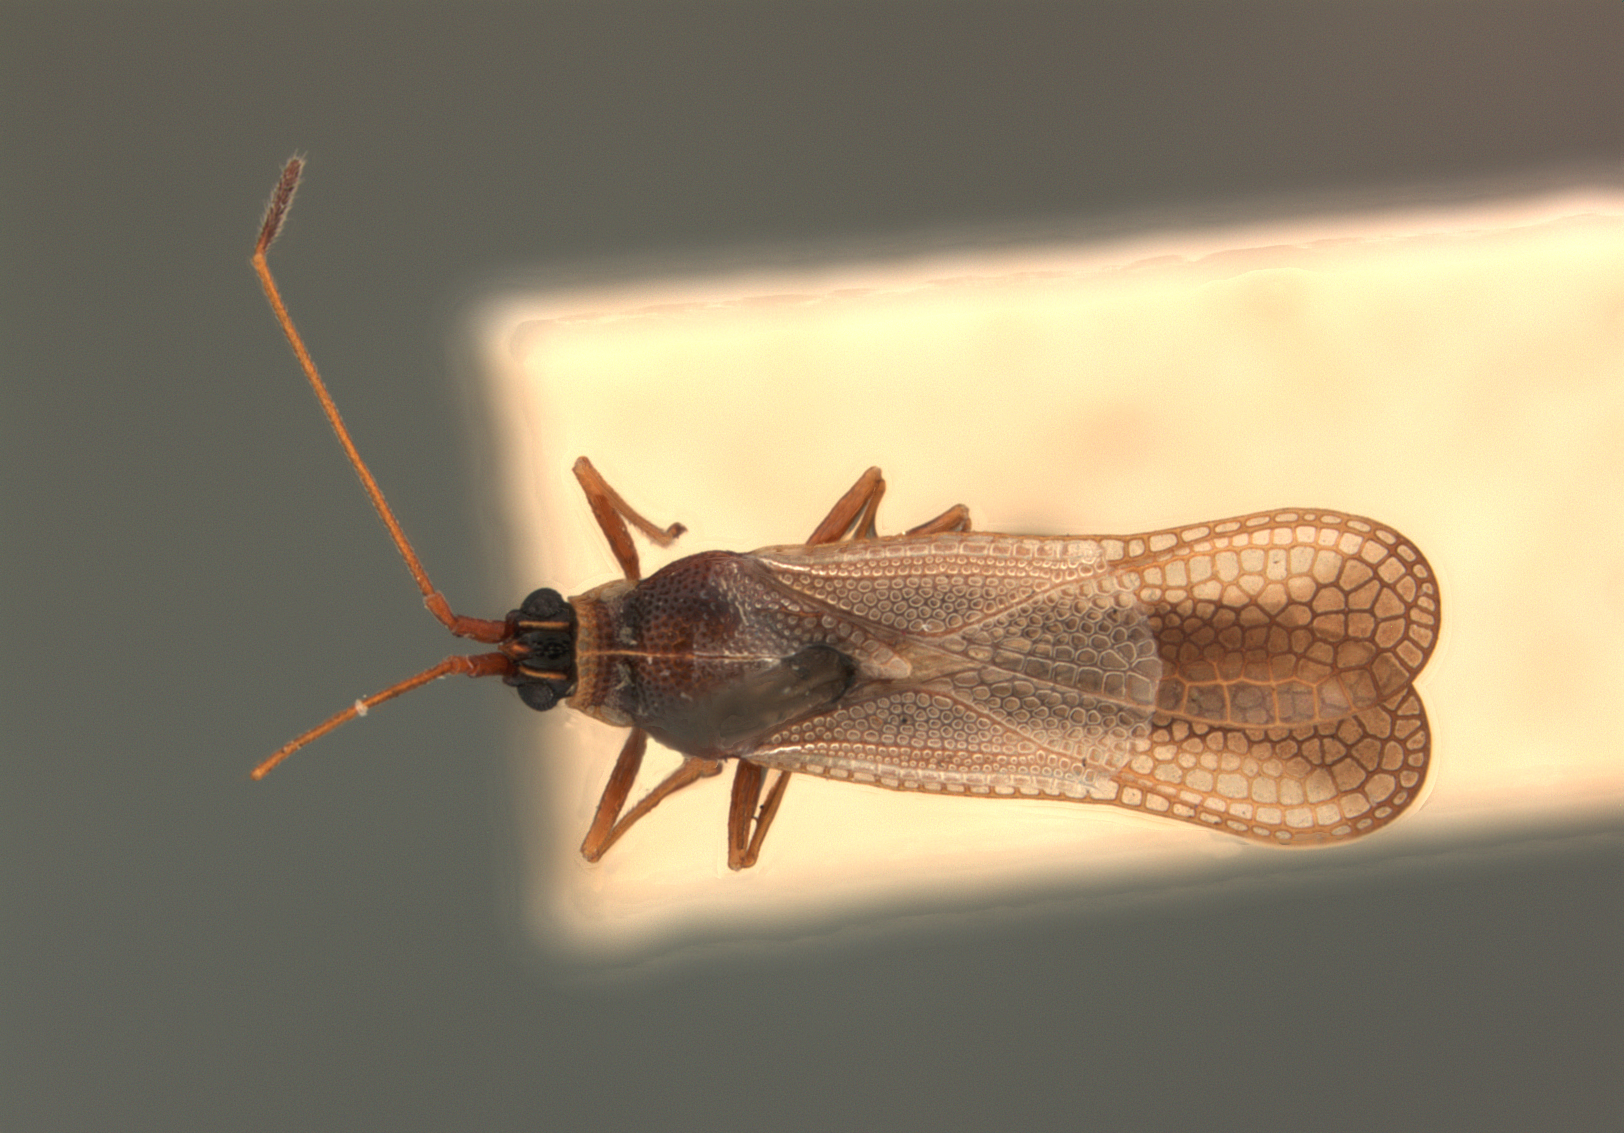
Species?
Radinacantha prudentis
